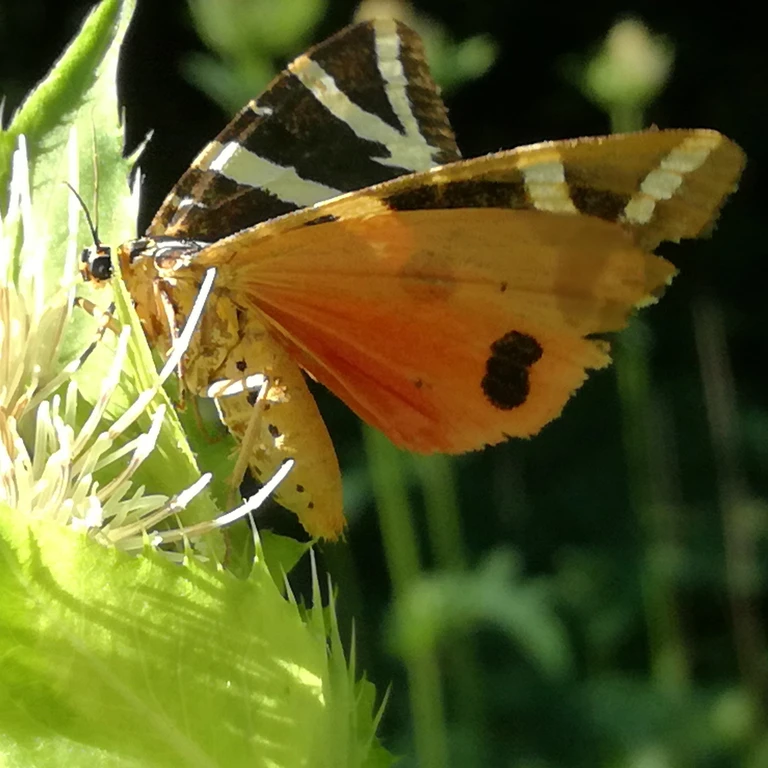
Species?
Euplagia quadripunctaria
